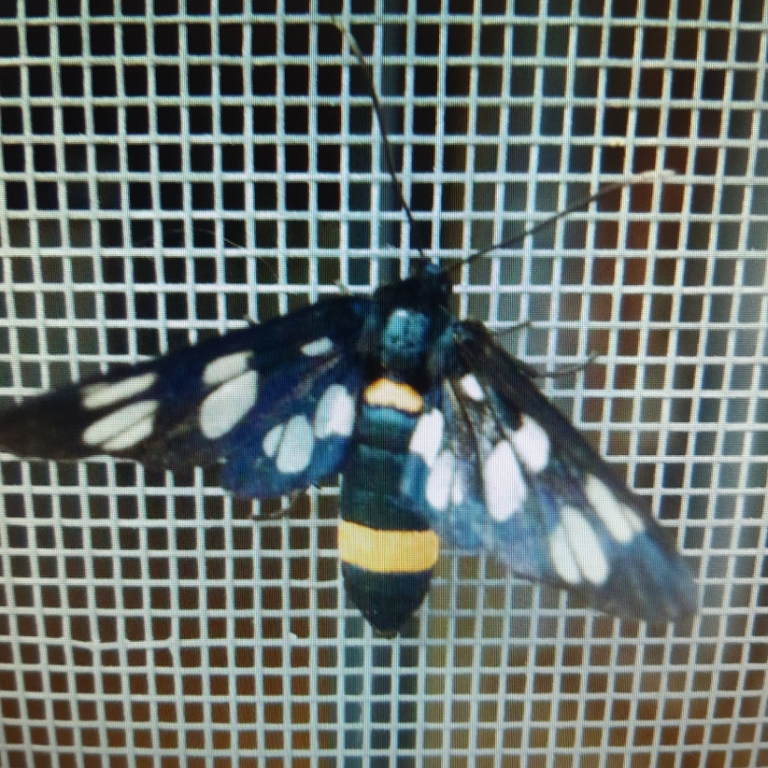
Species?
Amata phegea
